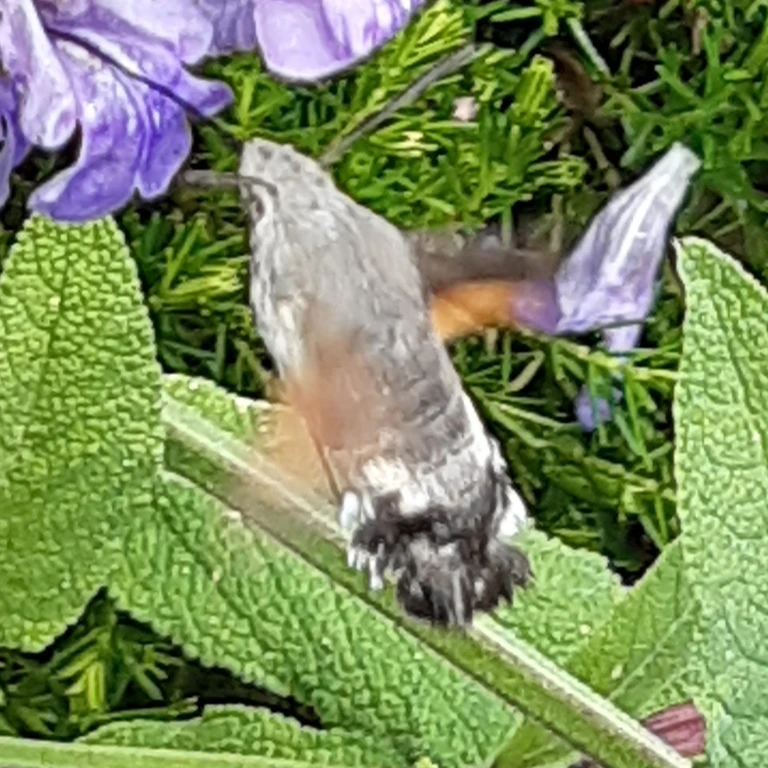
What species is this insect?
Macroglossum stellatarum
